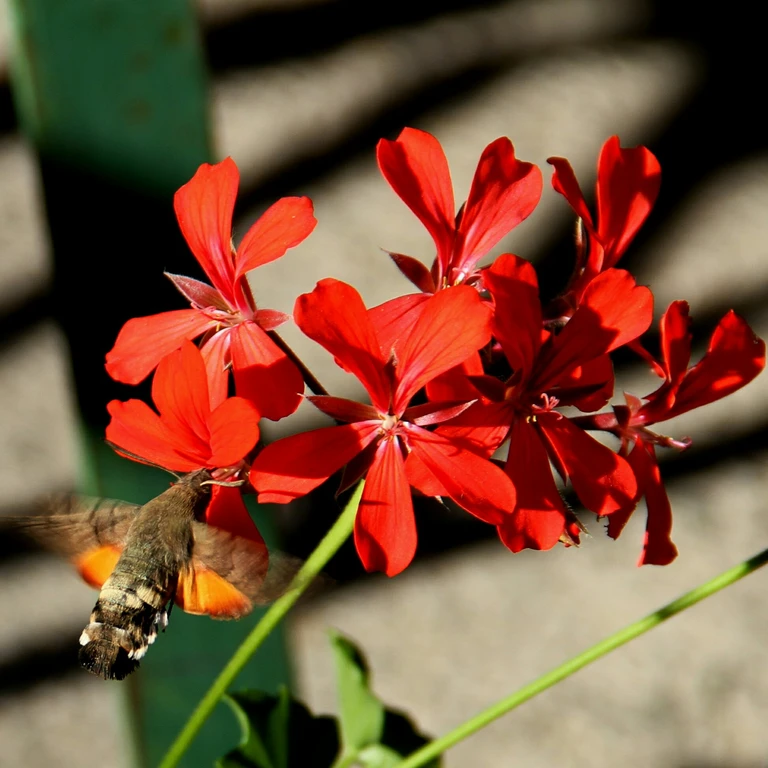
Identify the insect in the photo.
Macroglossum stellatarum
